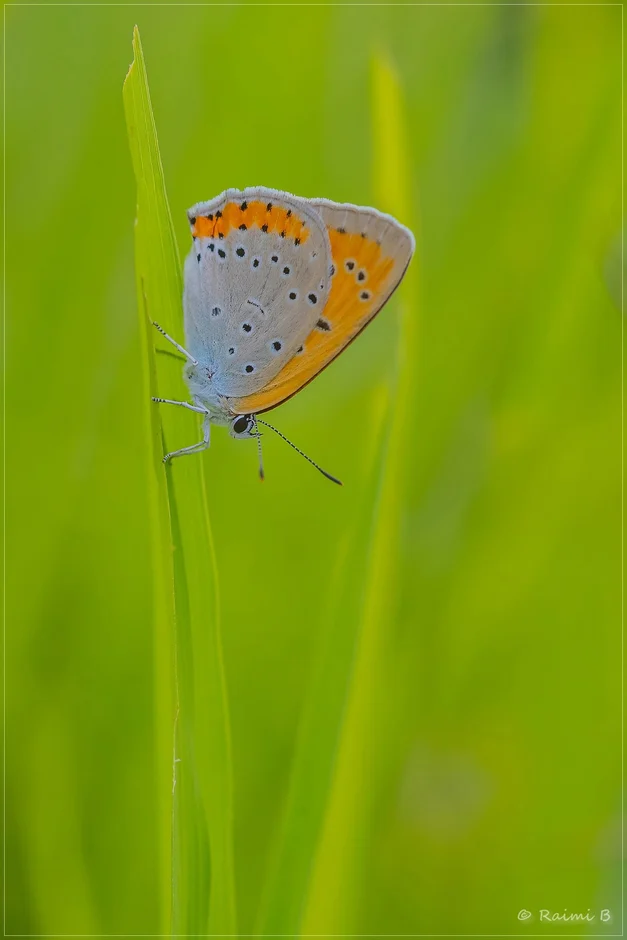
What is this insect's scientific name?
Lycaena dispar
